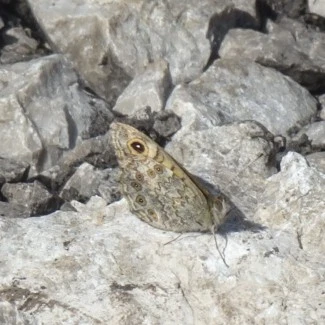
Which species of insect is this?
Lasiommata megera (also Pararge megera)
